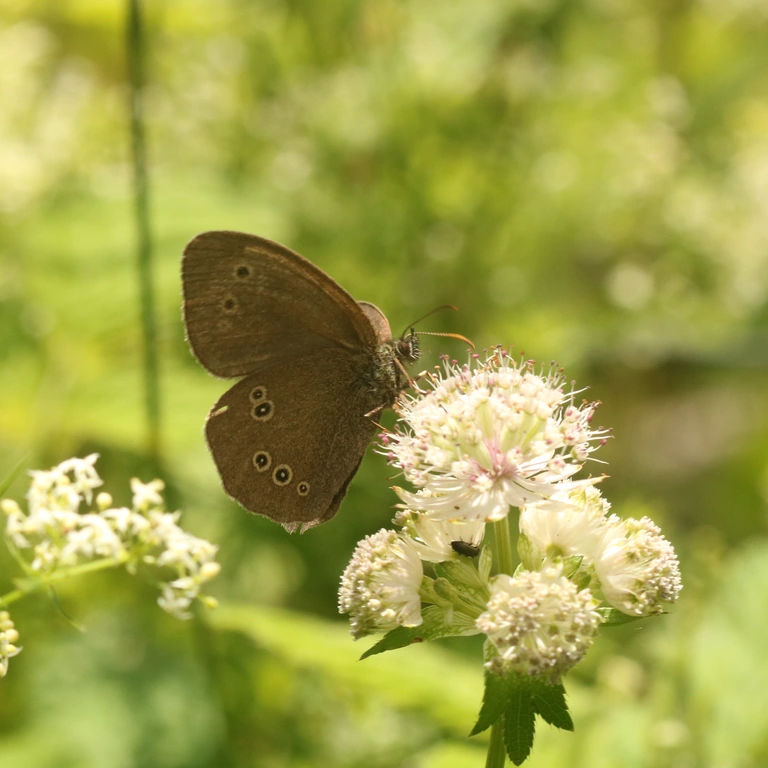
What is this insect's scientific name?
Aphantopus hyperantus
